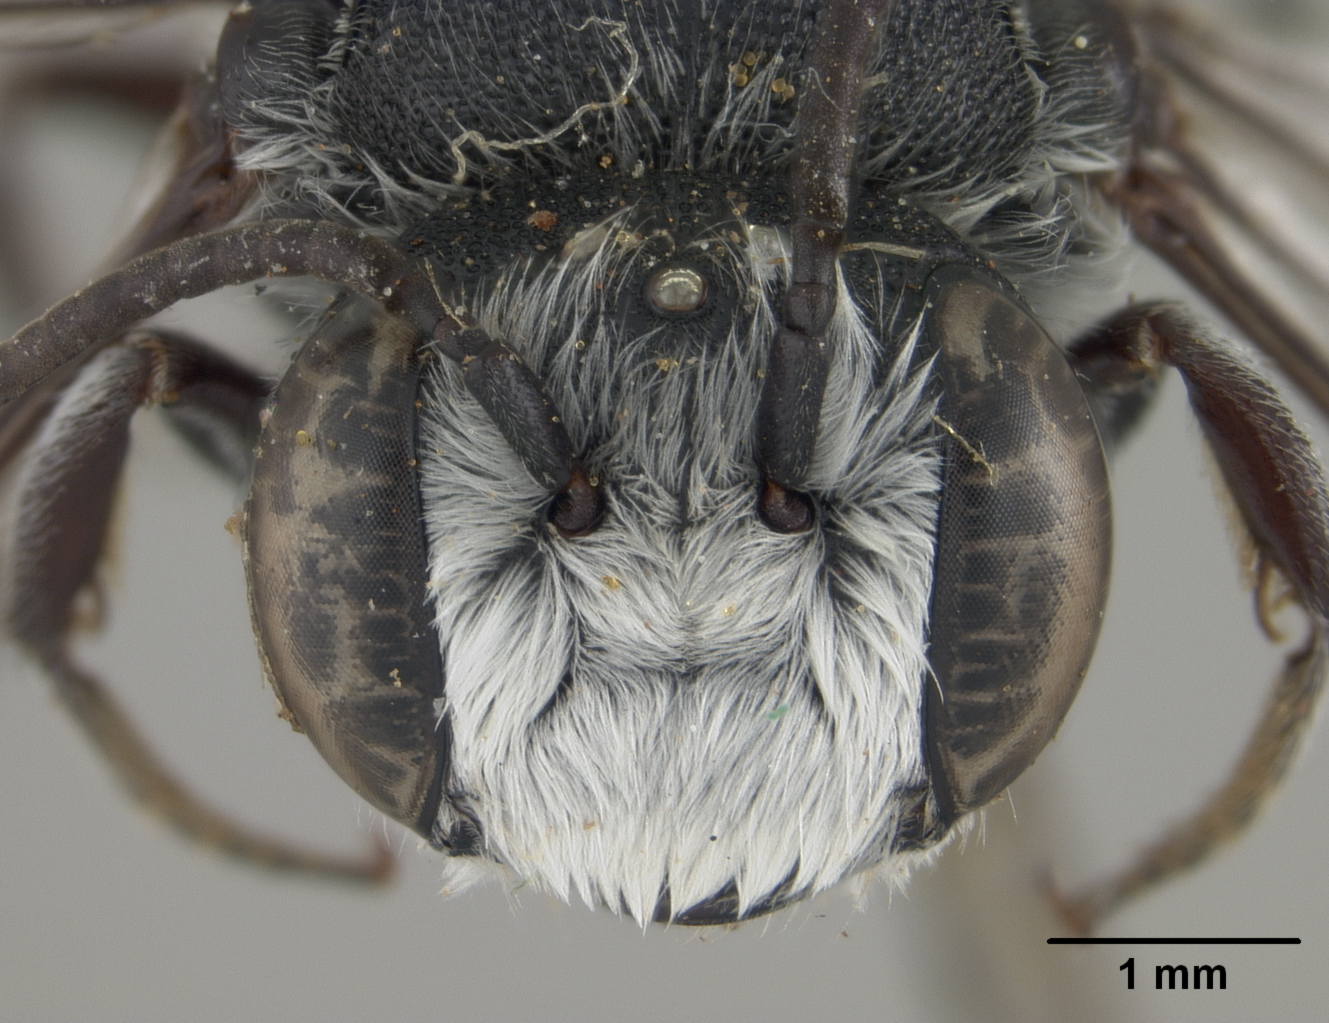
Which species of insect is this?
Coelioxys dormitans
